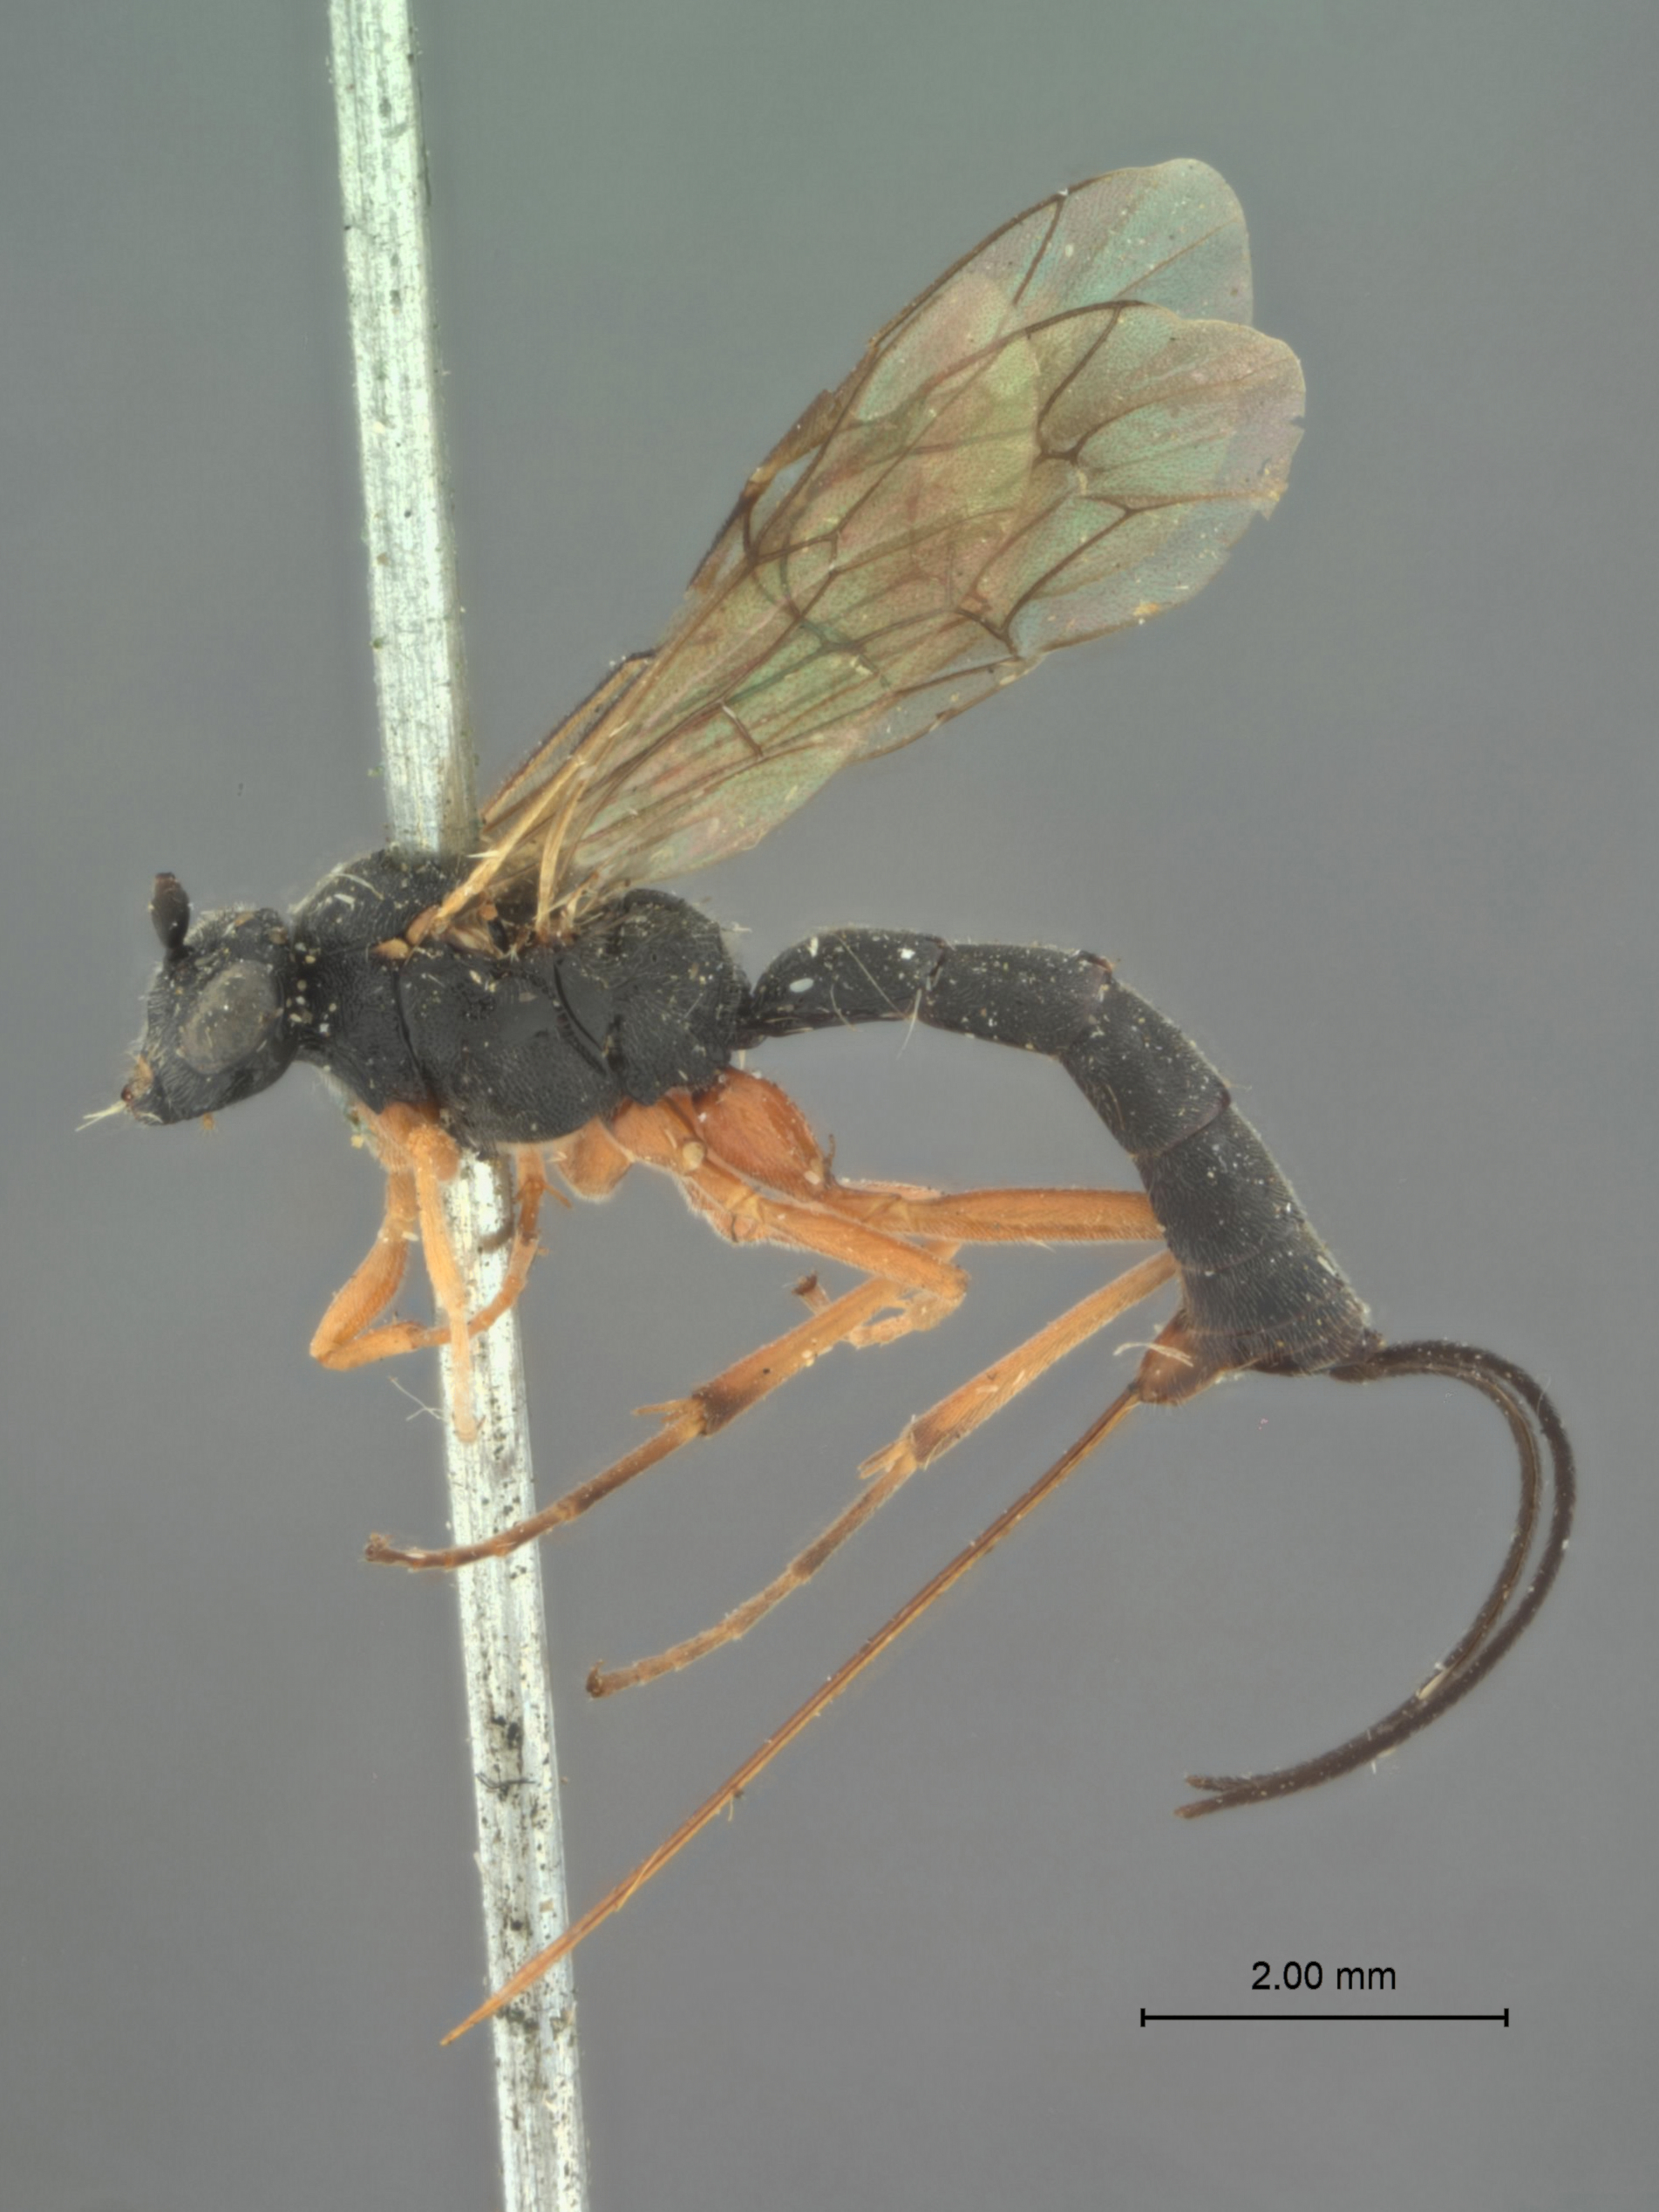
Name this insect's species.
Glypta kukakensis
